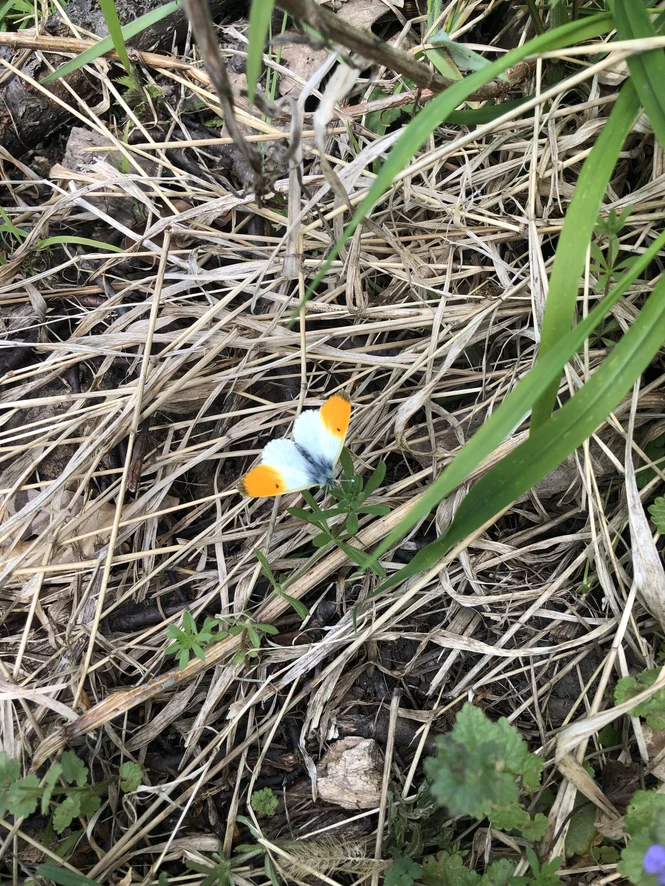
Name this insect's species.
Anthocharis cardamines
